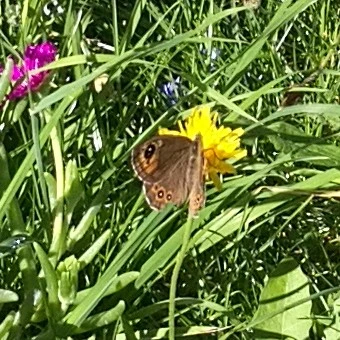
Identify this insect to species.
Lasiommata maera (also Pararge maera)
